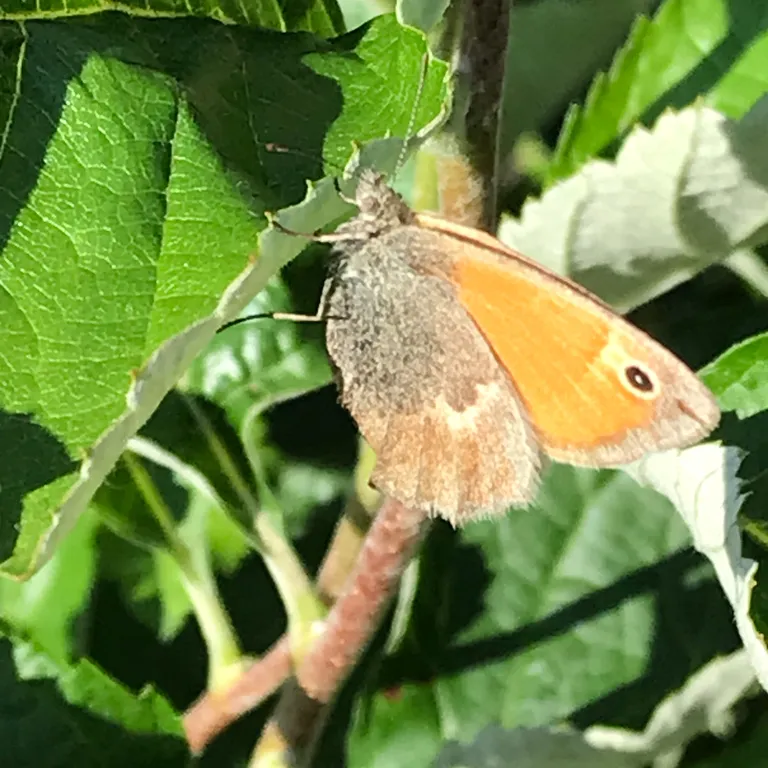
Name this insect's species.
Coenonympha pamphilus
